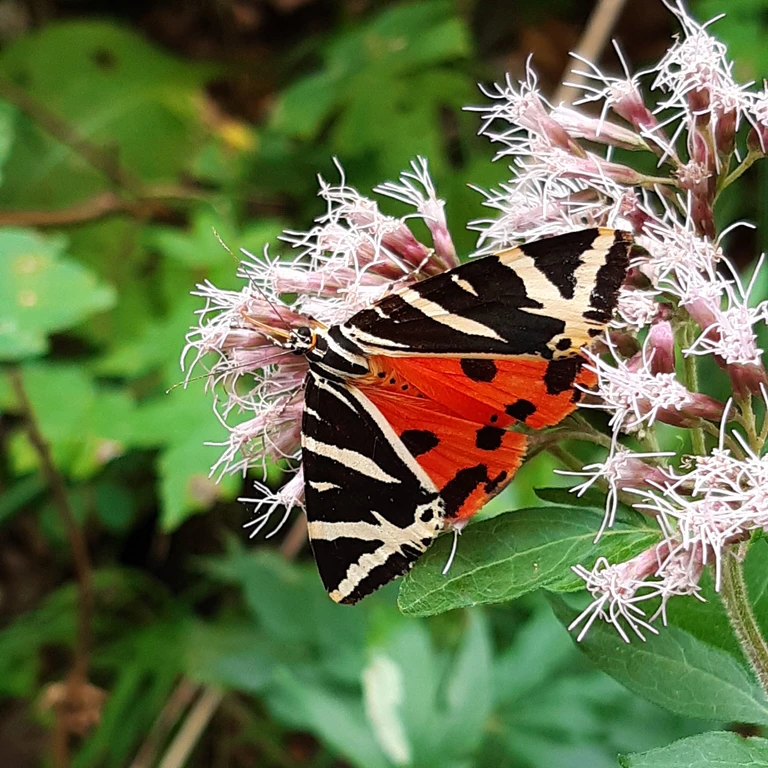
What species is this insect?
Euplagia quadripunctaria
